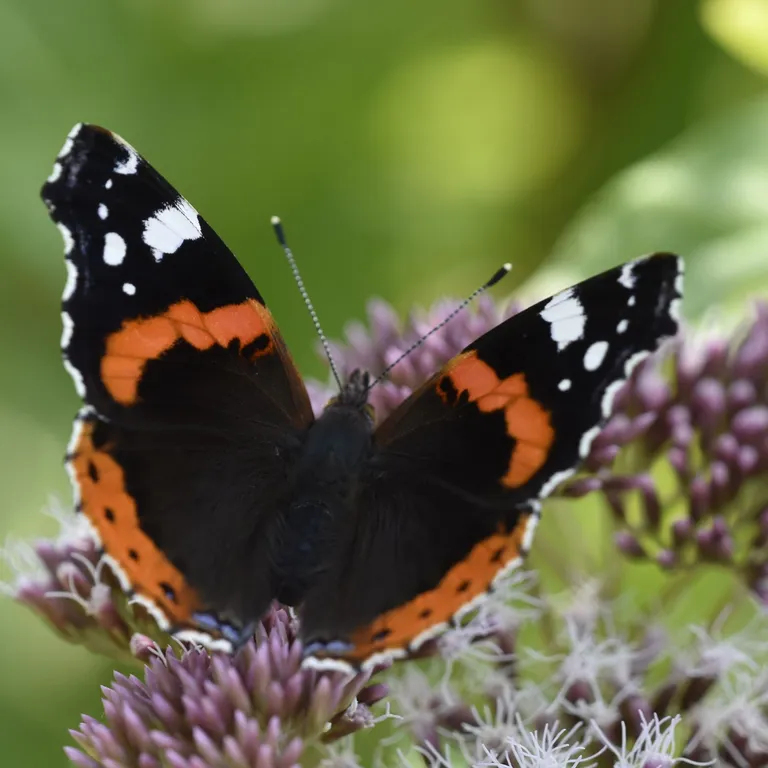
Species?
Vanessa atalanta
